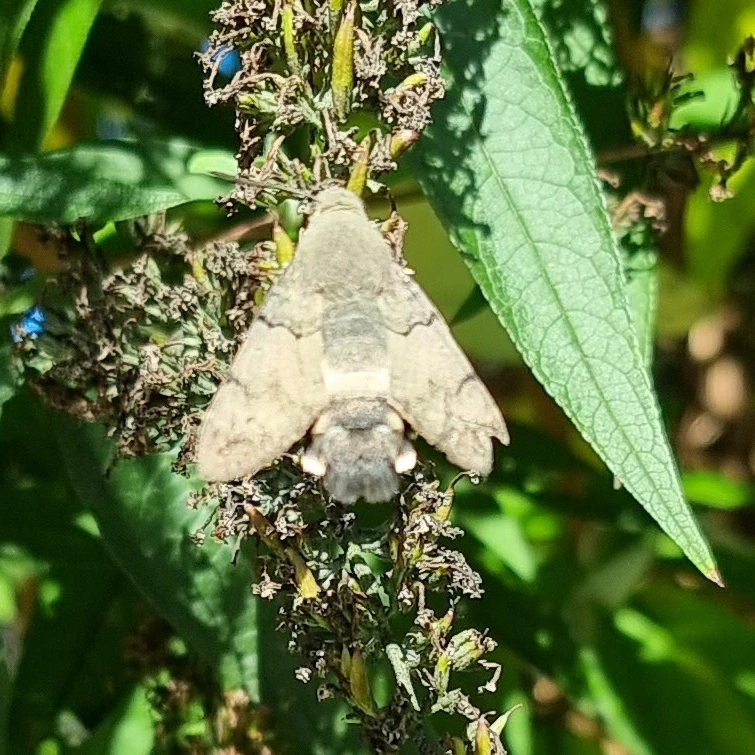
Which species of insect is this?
Macroglossum stellatarum
